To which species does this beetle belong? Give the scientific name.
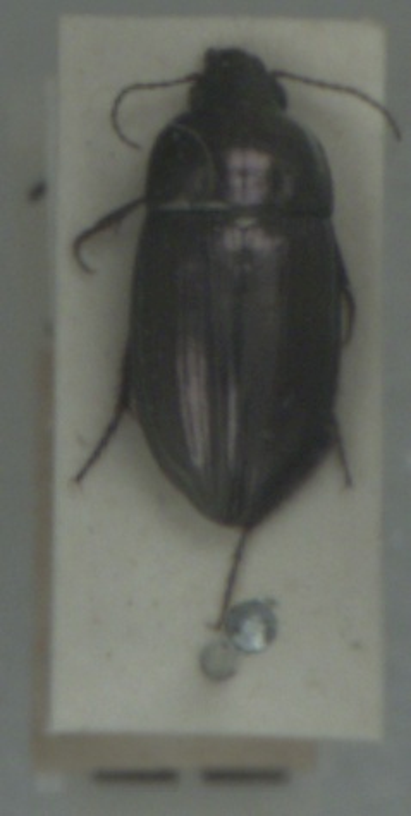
Amara famelica
